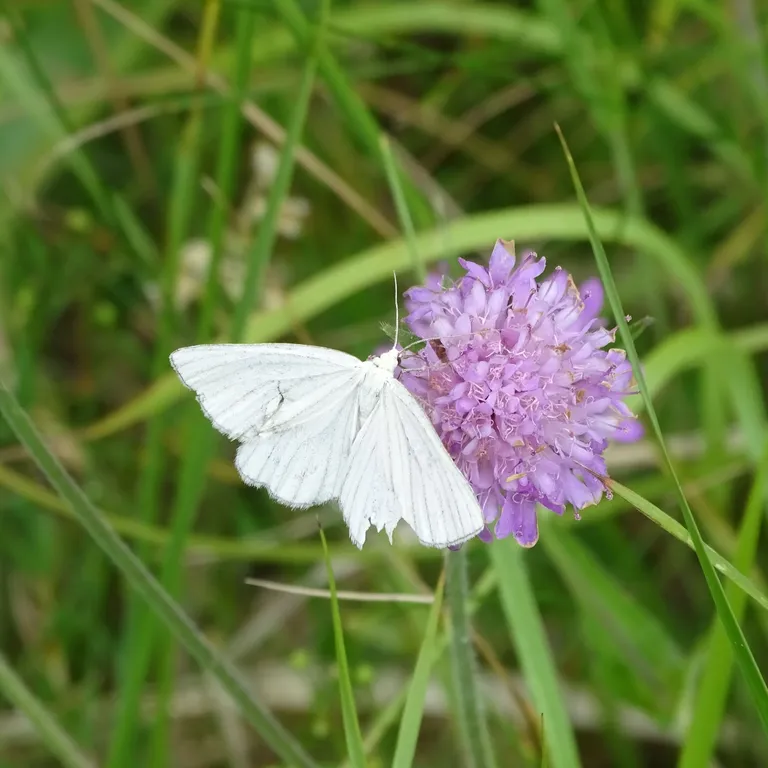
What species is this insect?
Siona lineata
